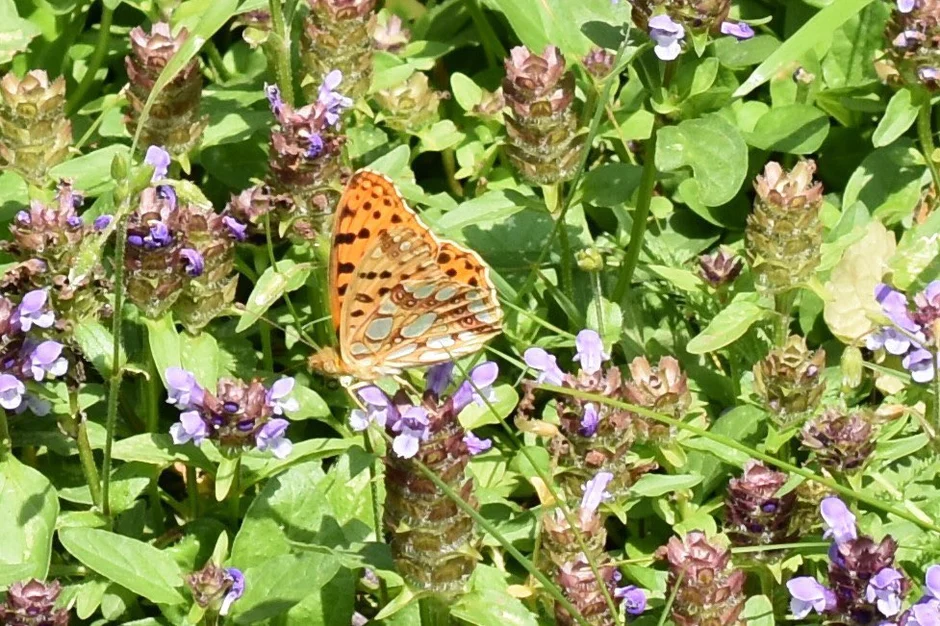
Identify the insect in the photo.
Issoria lathonia
